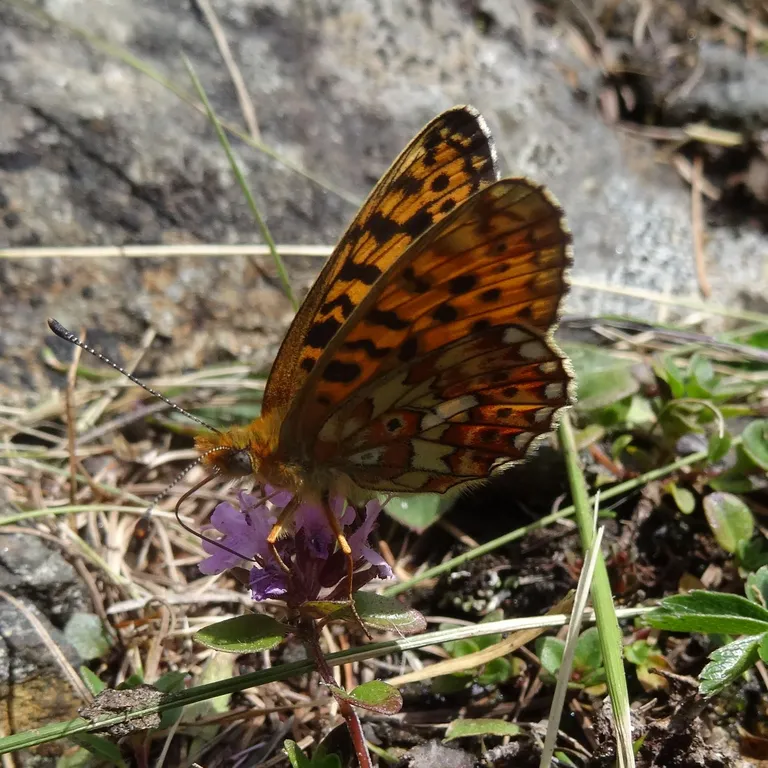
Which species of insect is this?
Boloria euphrosyne (also Clossiana euphrosyne)
